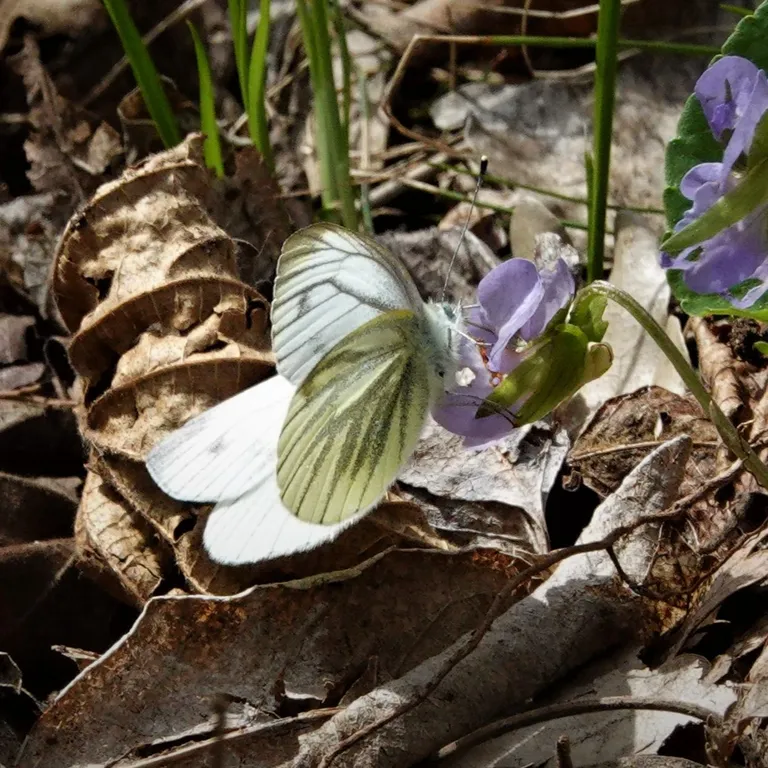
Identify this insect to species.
Pieris napi
